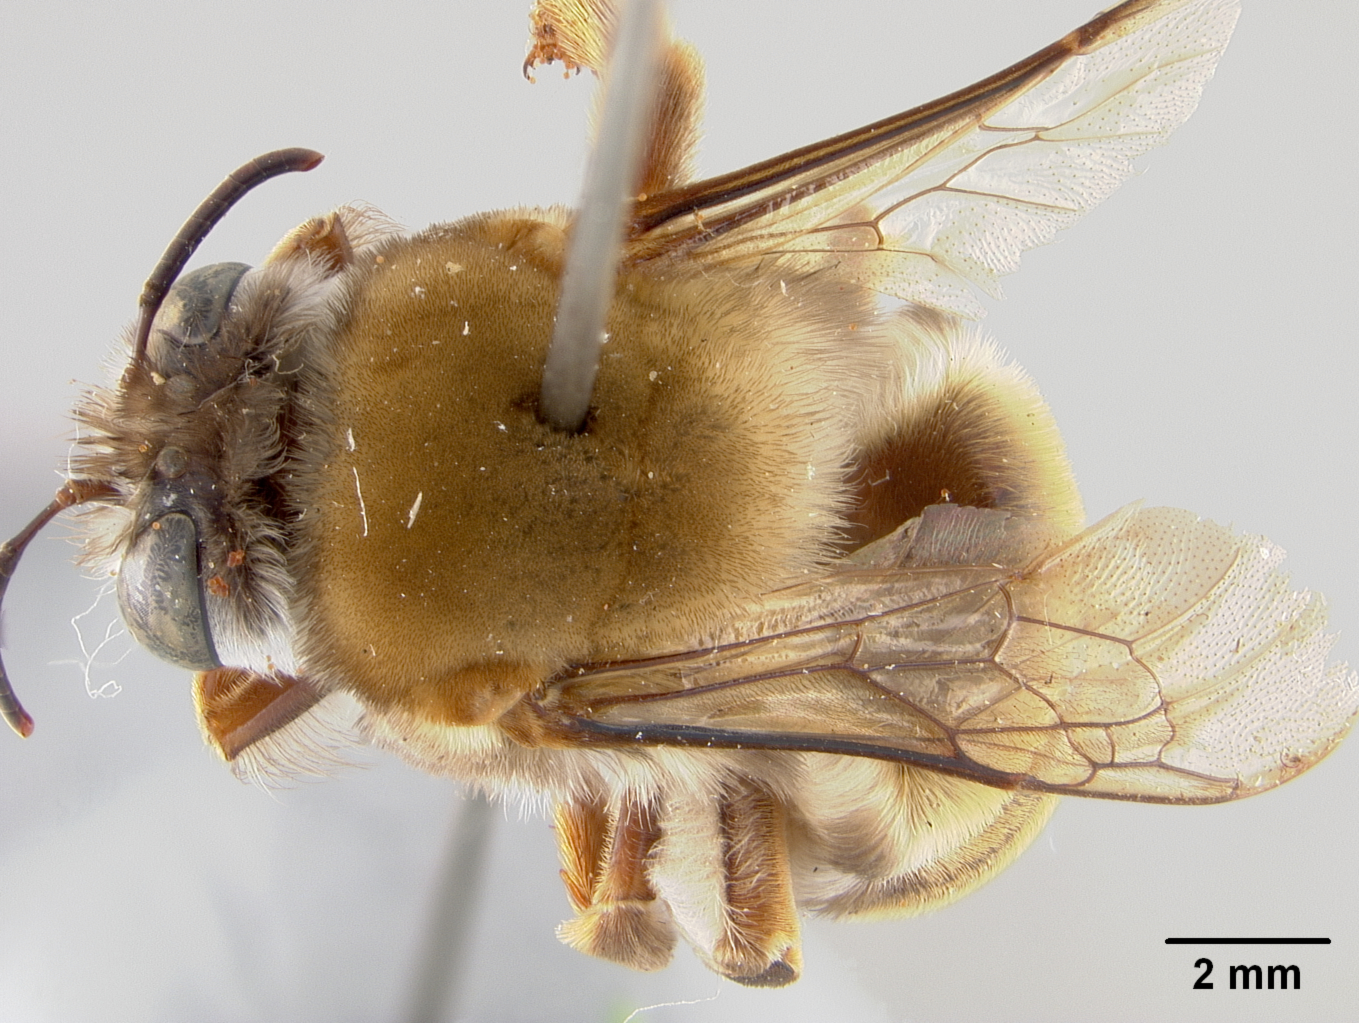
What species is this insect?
Ptiloglossa mayarum
